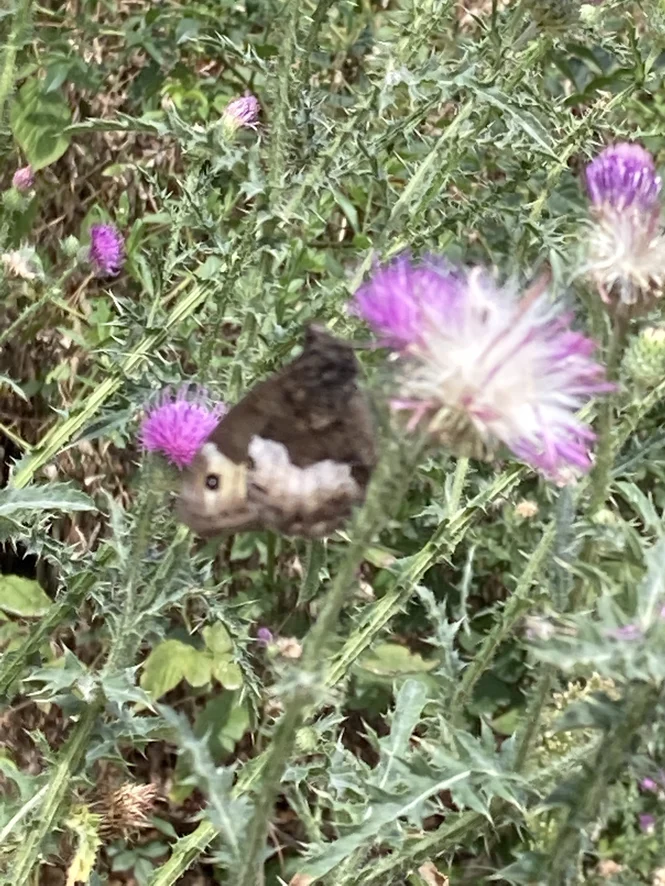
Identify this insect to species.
Hipparchia alcyone
